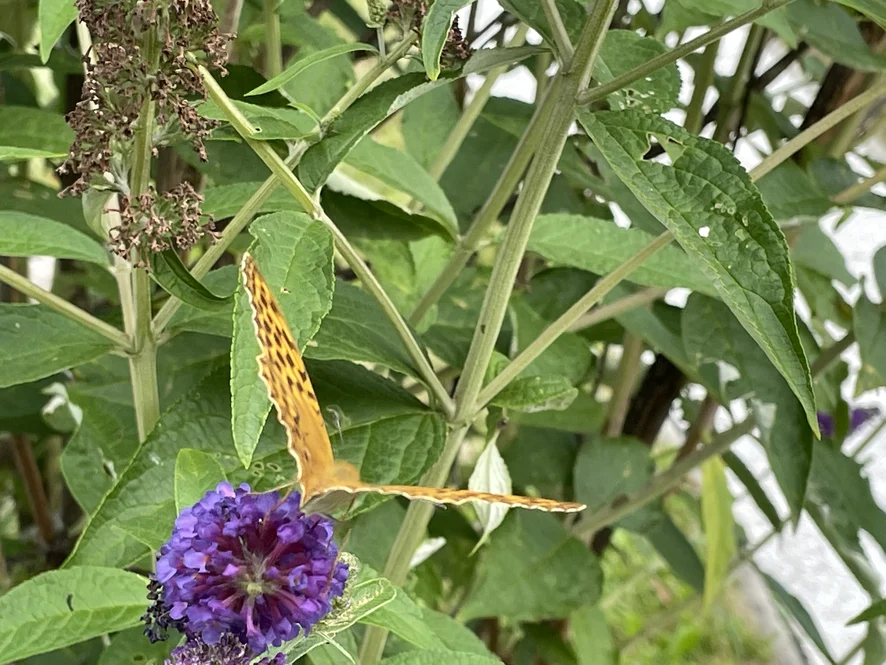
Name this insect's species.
Argynnis paphia
